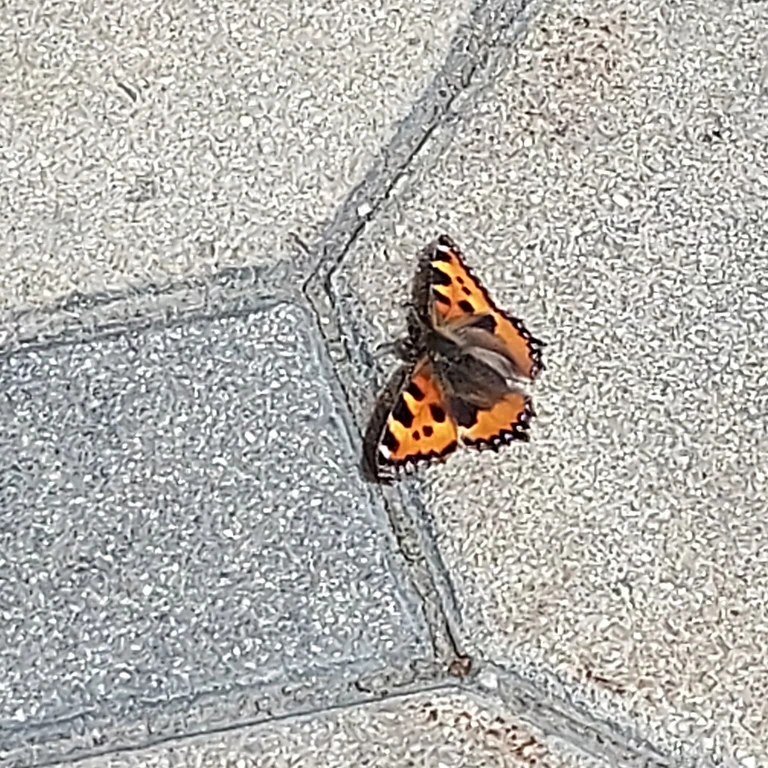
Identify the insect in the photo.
Aglais urticae
